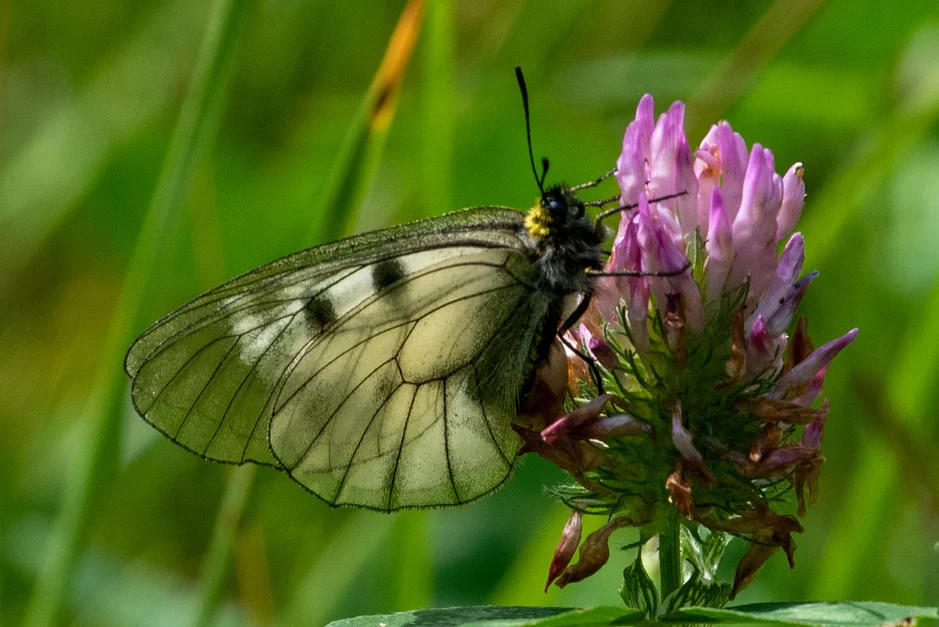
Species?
Parnassius mnemosyne
